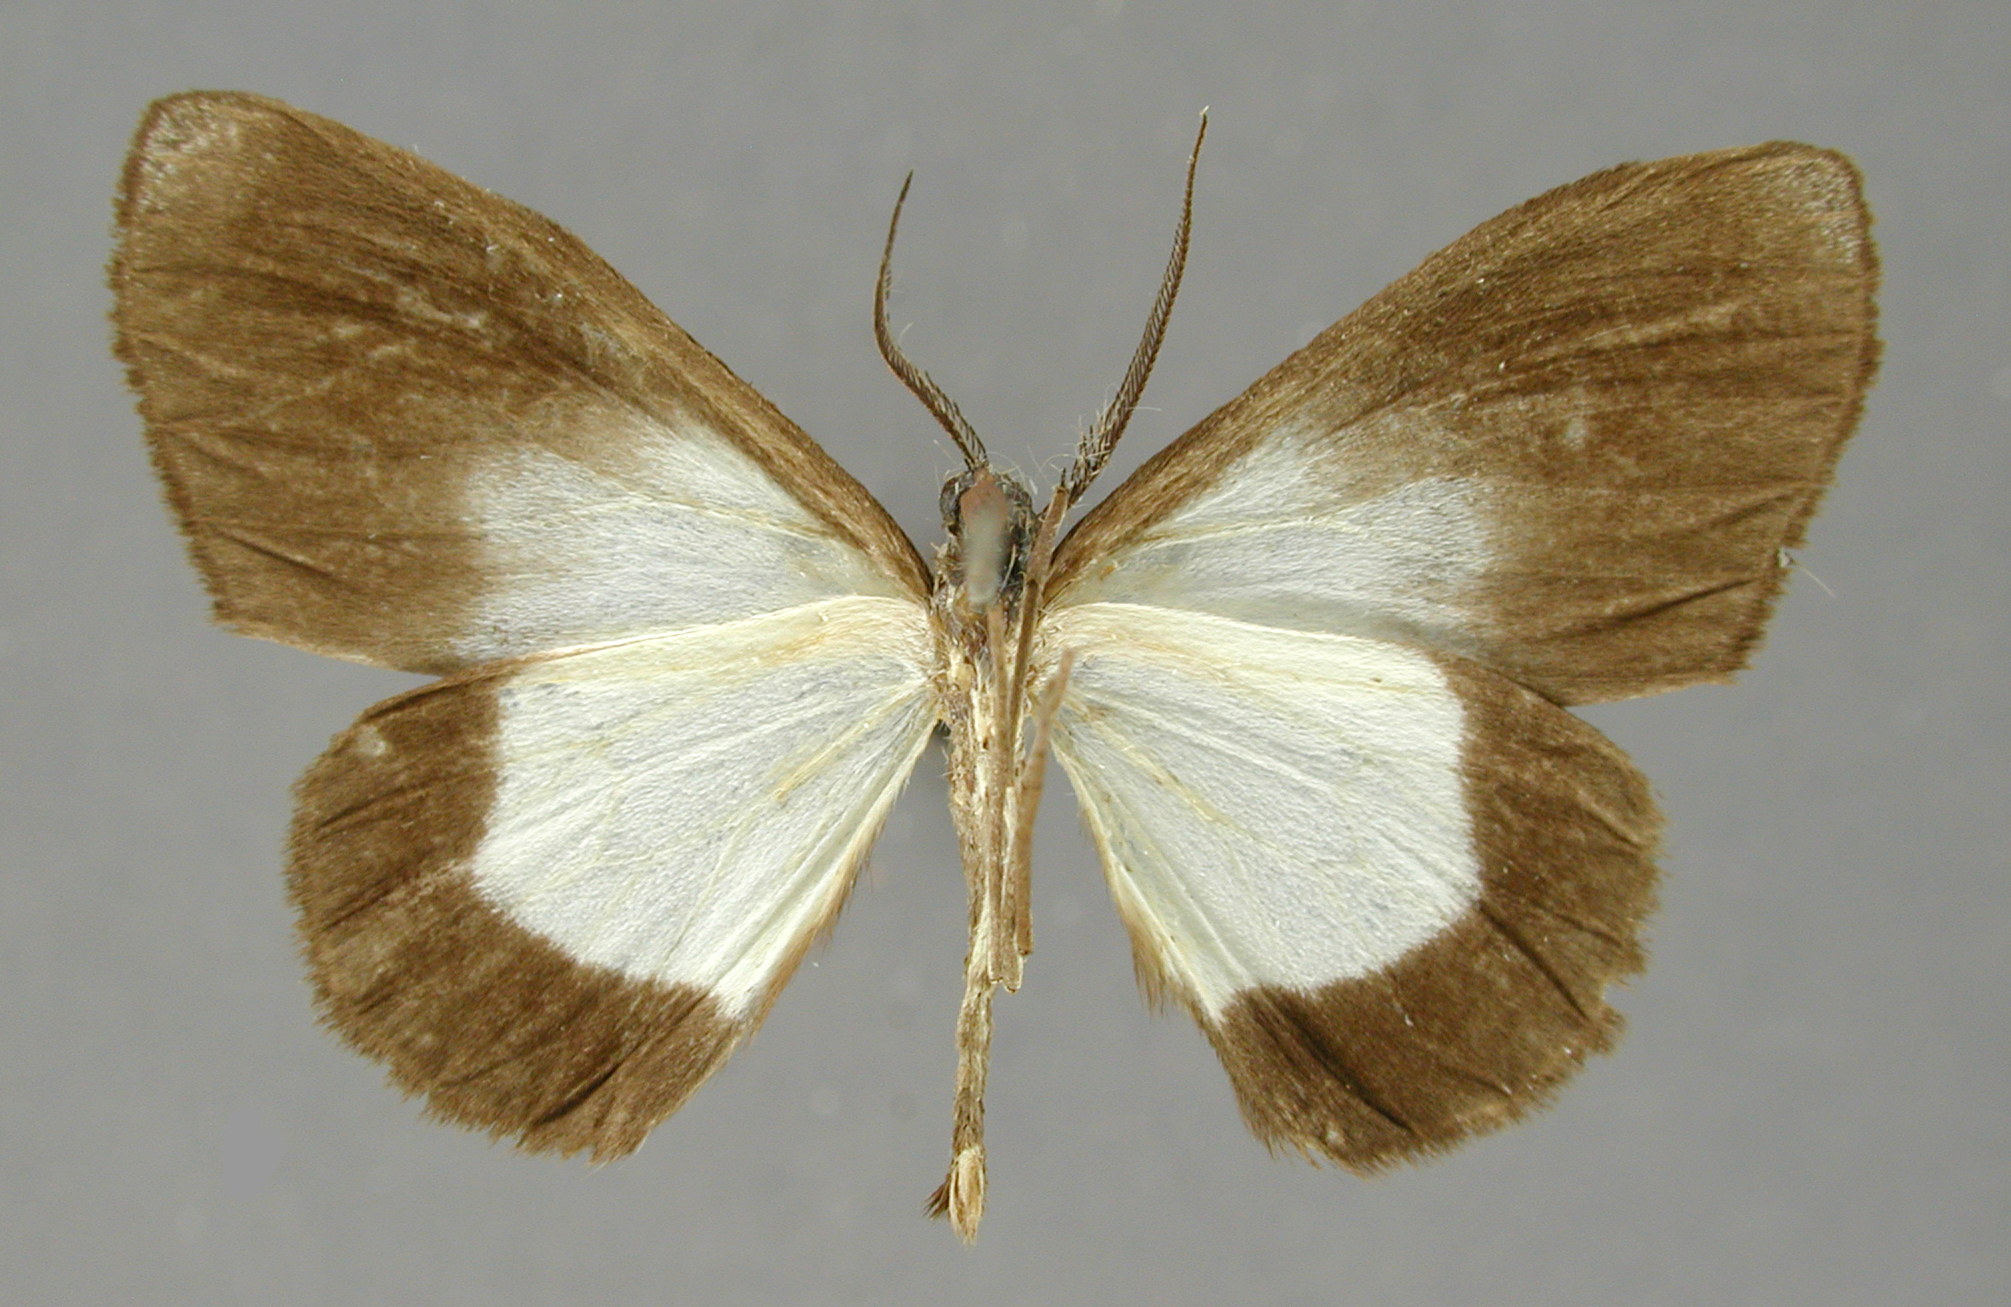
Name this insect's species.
Nephodia luctifera
